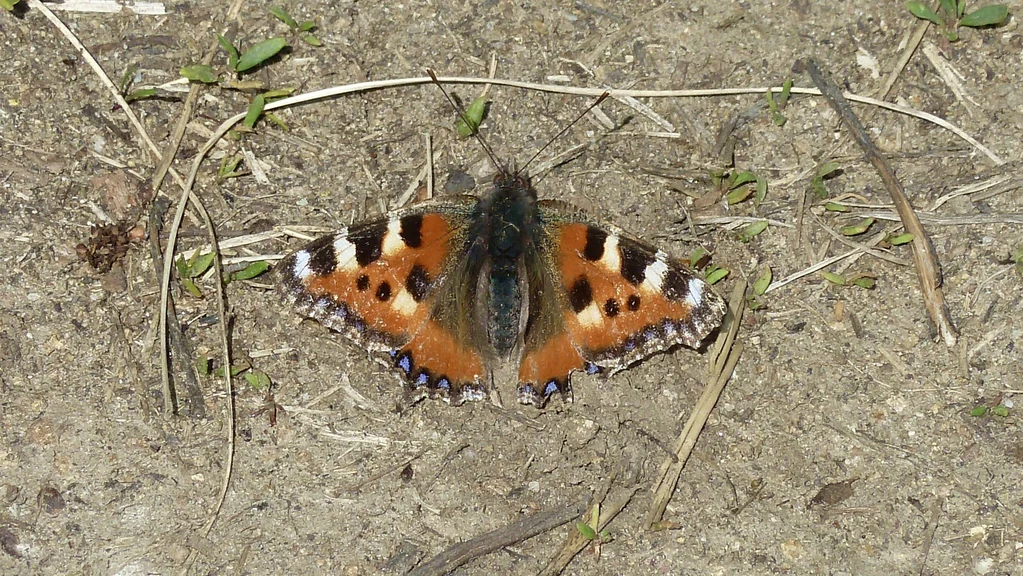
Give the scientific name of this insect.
Aglais urticae
